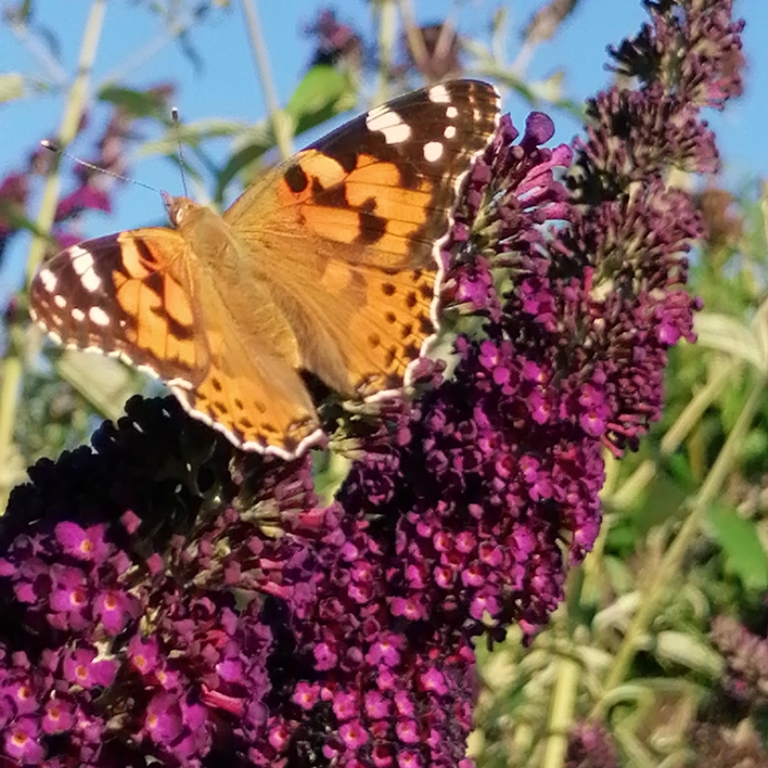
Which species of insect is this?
Vanessa cardui
